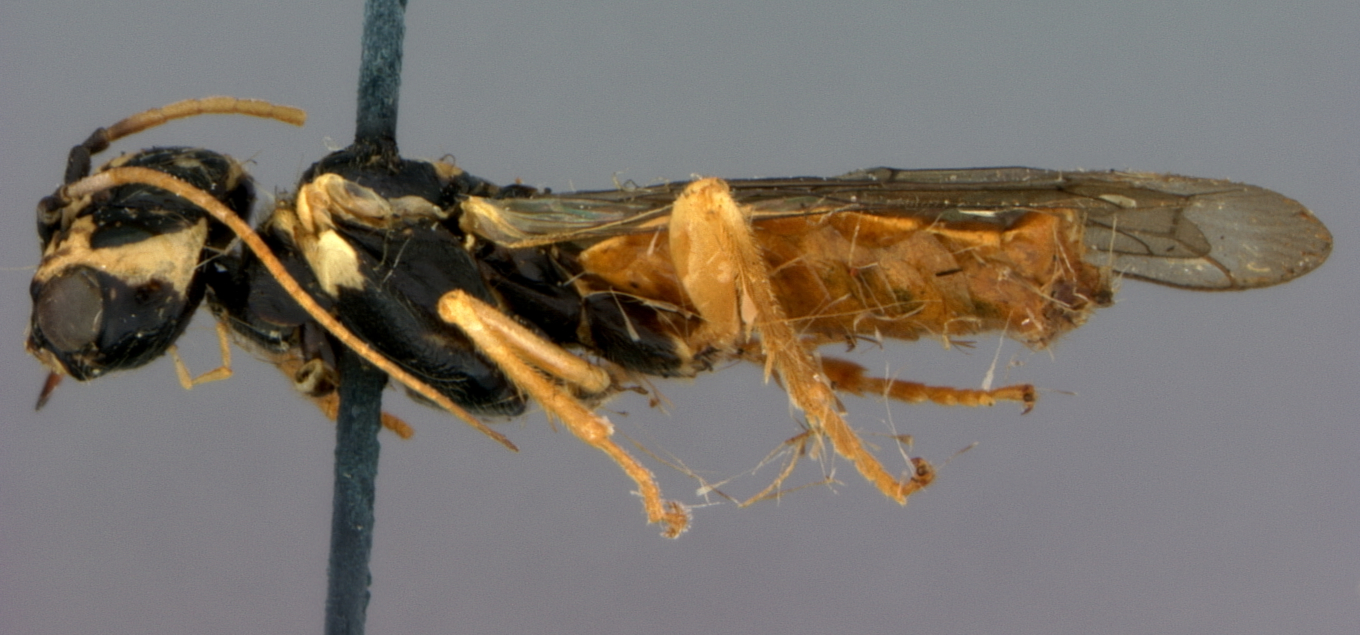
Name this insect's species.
Pamphilius fulvifrons
